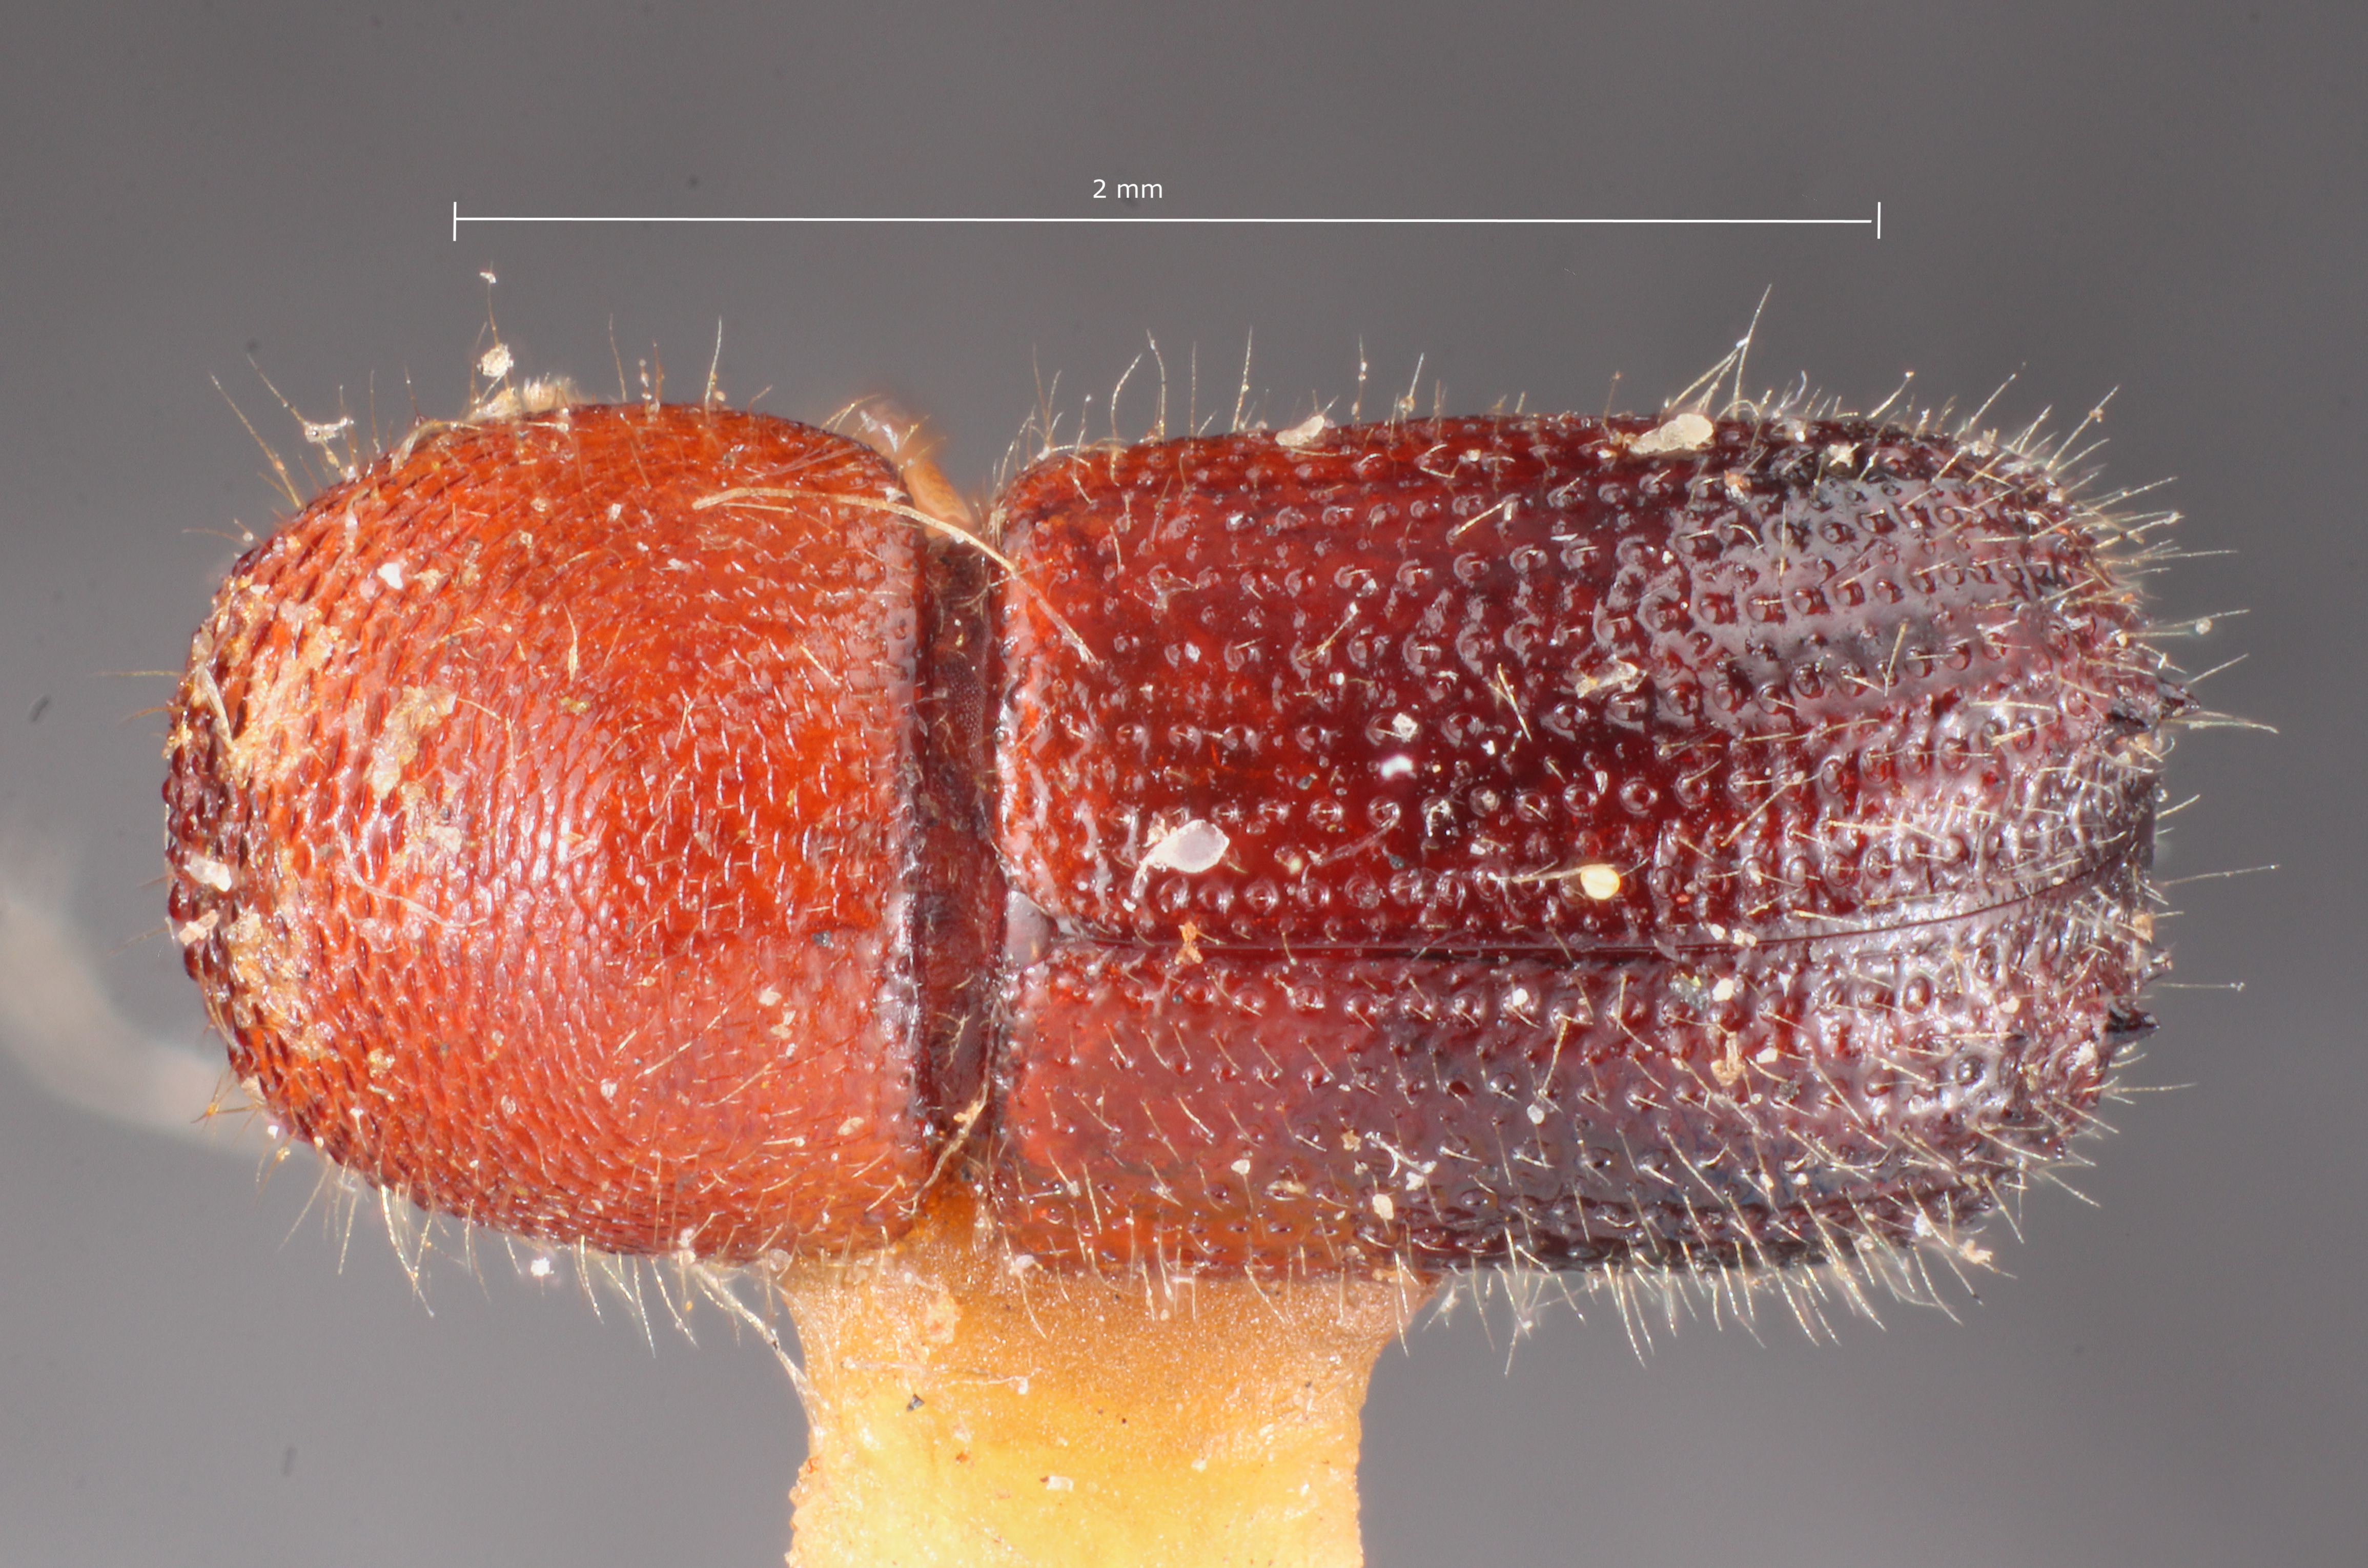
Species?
Ambrosiodmus lecontei
